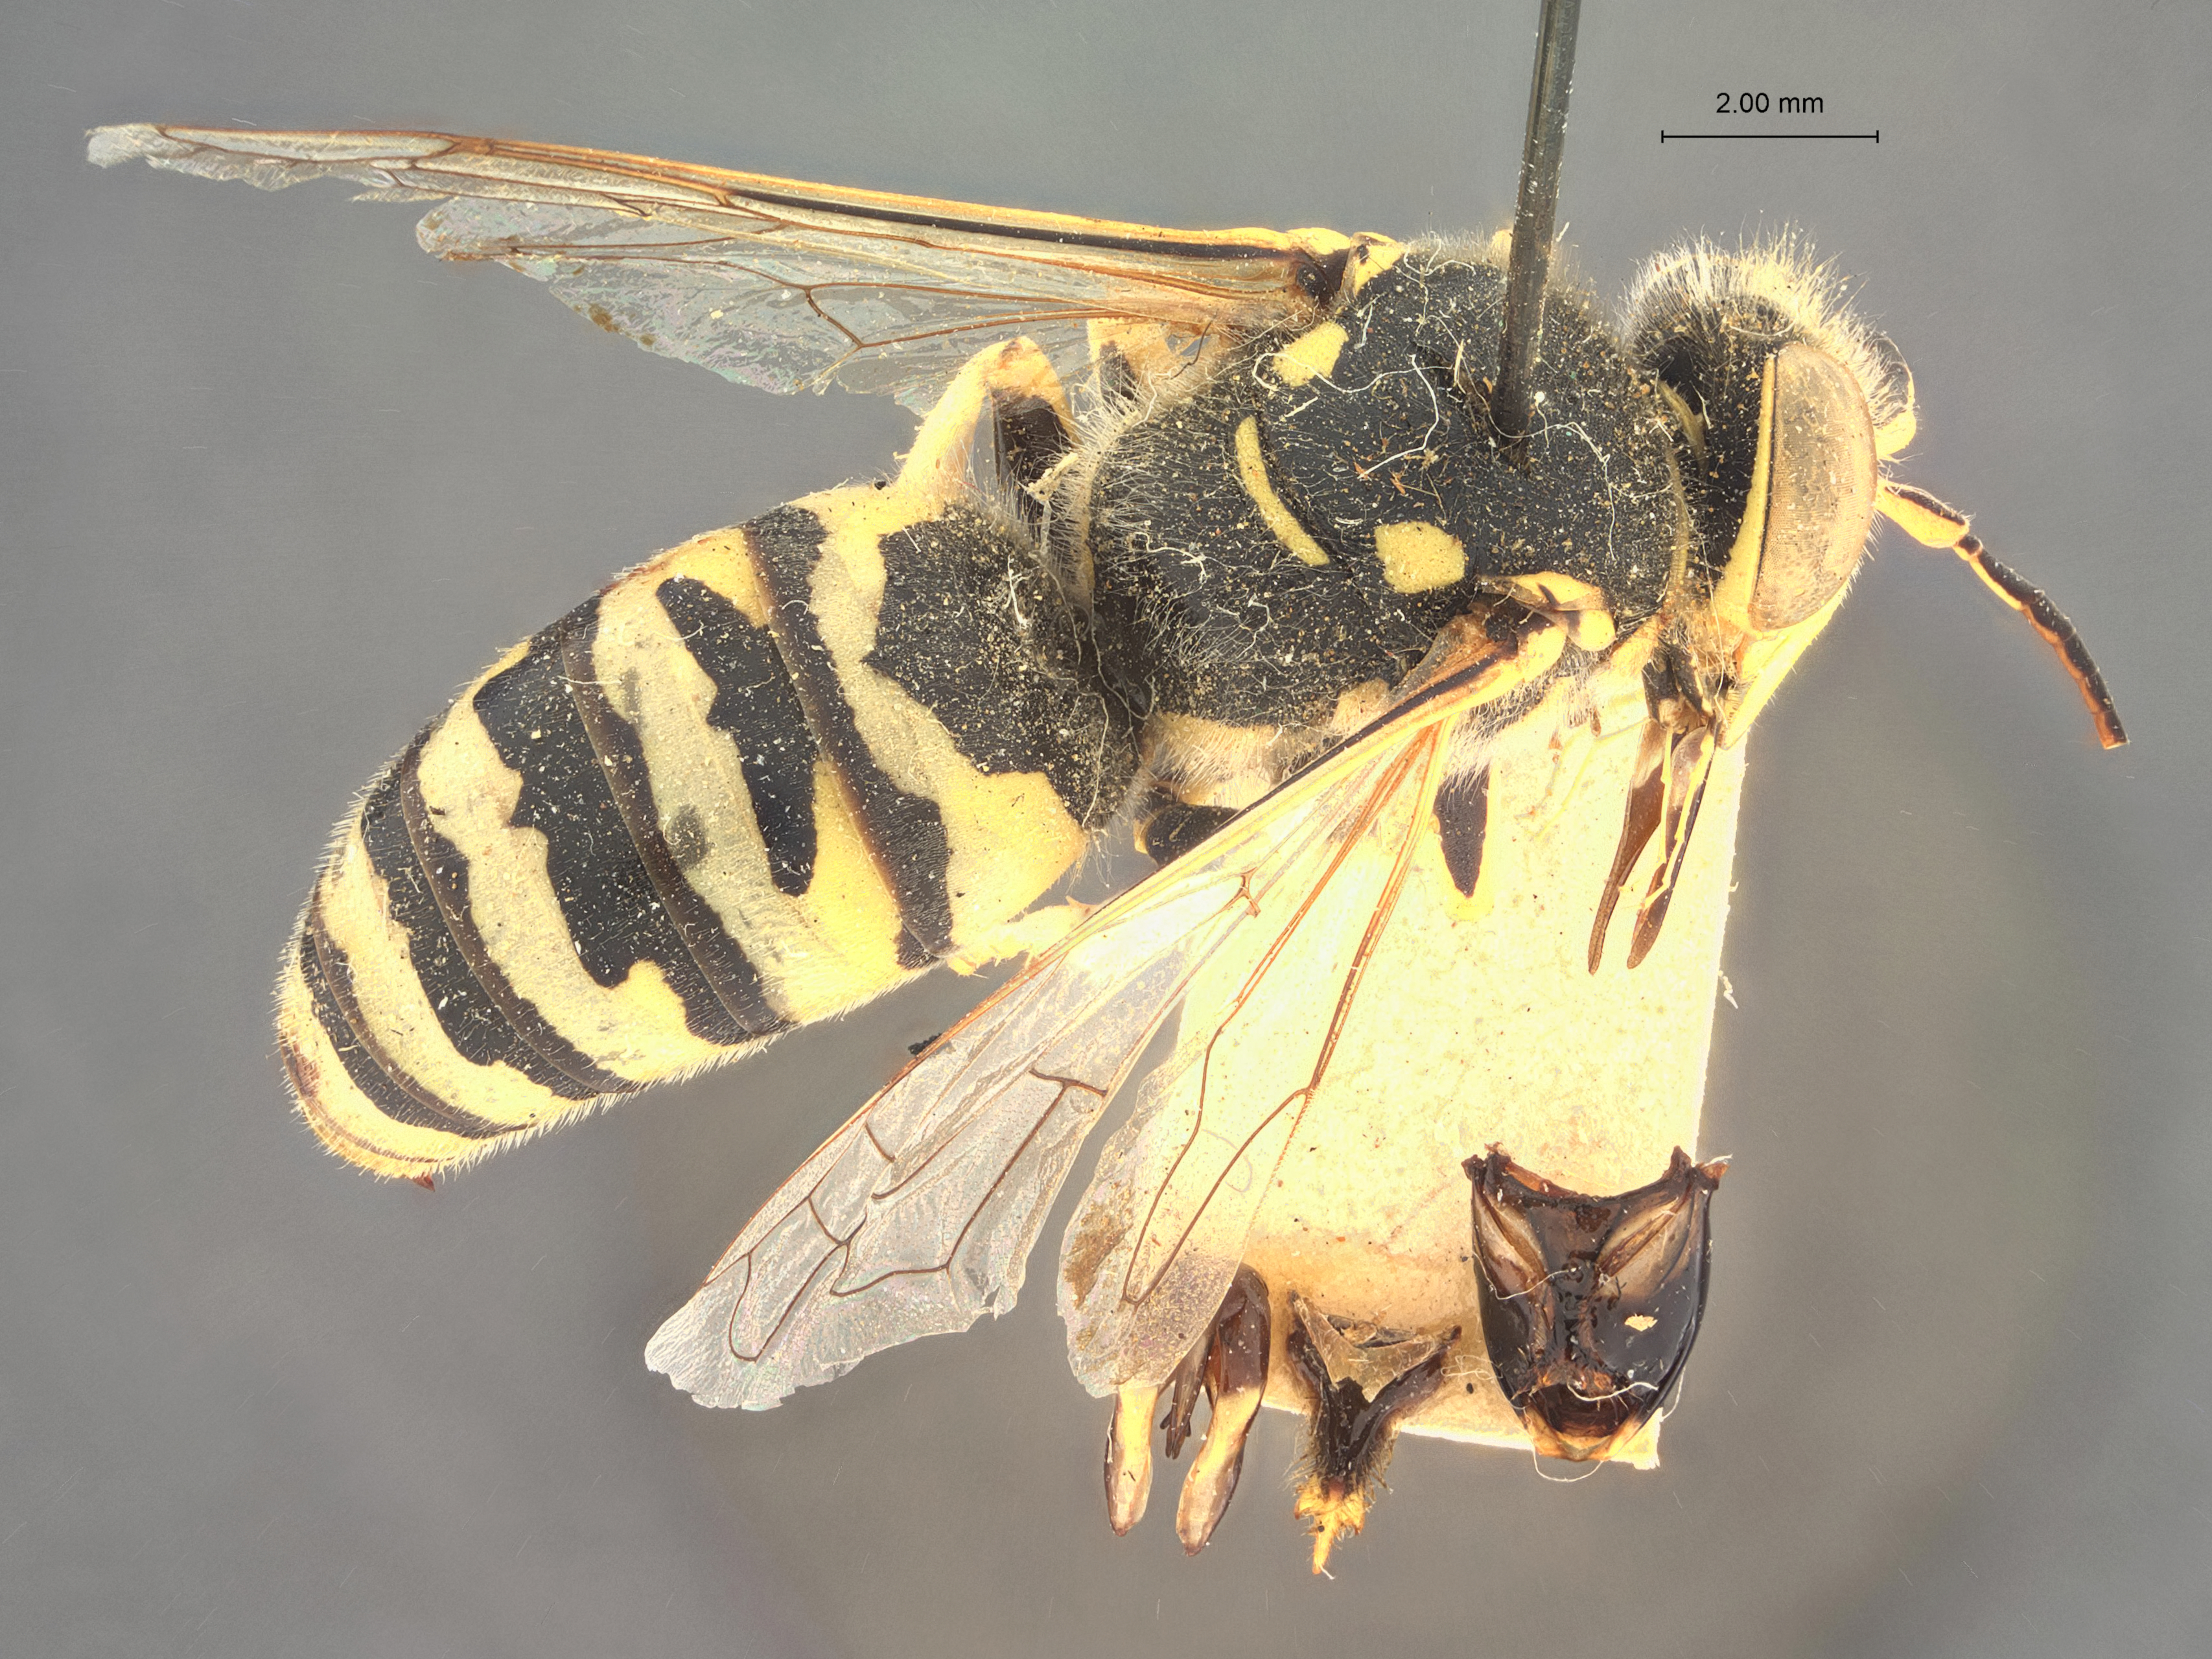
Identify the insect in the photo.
Stictia megacera
